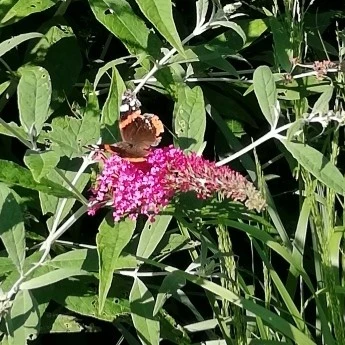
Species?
Vanessa atalanta
